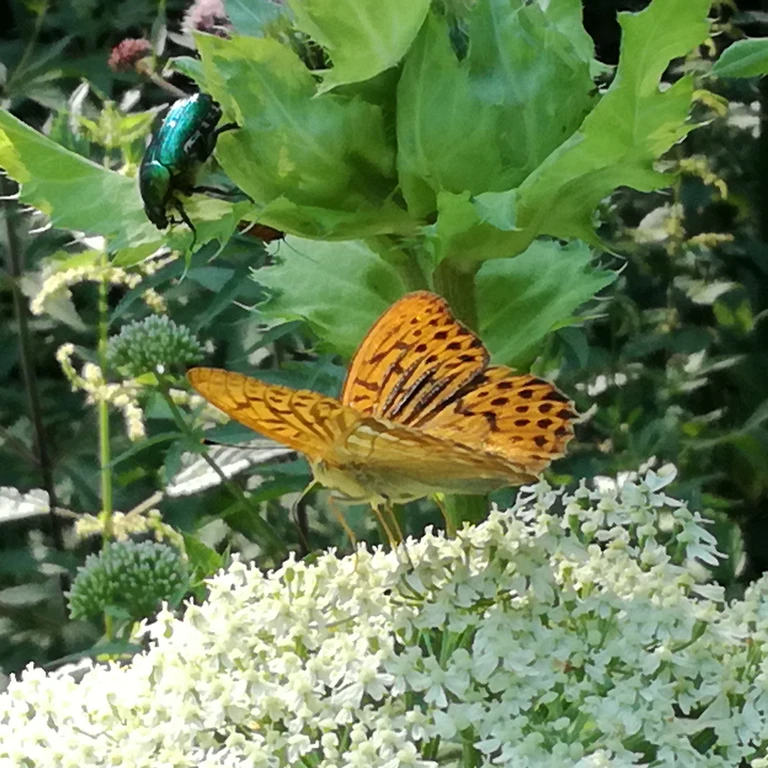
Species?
Argynnis paphia
